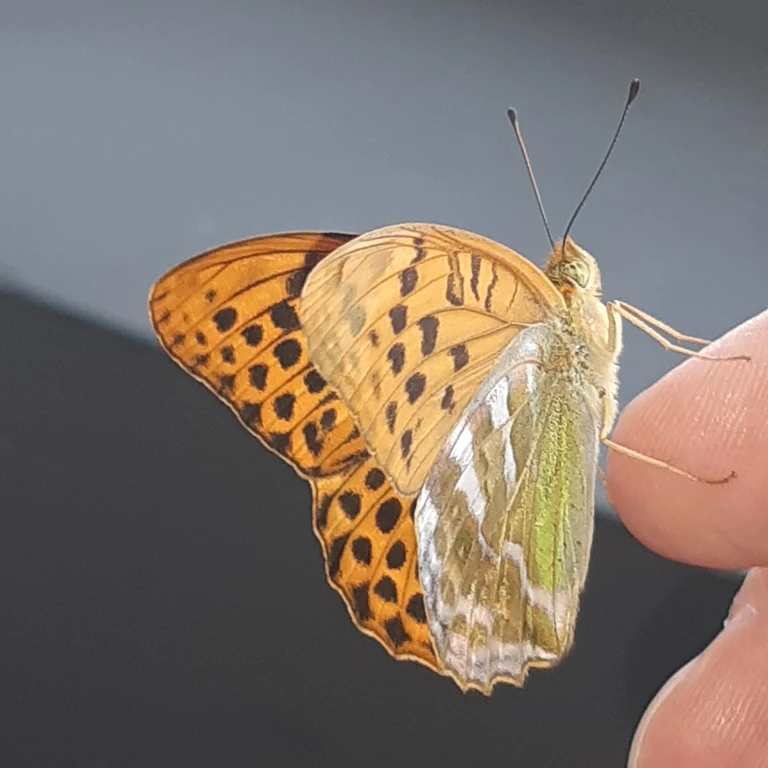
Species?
Argynnis paphia
